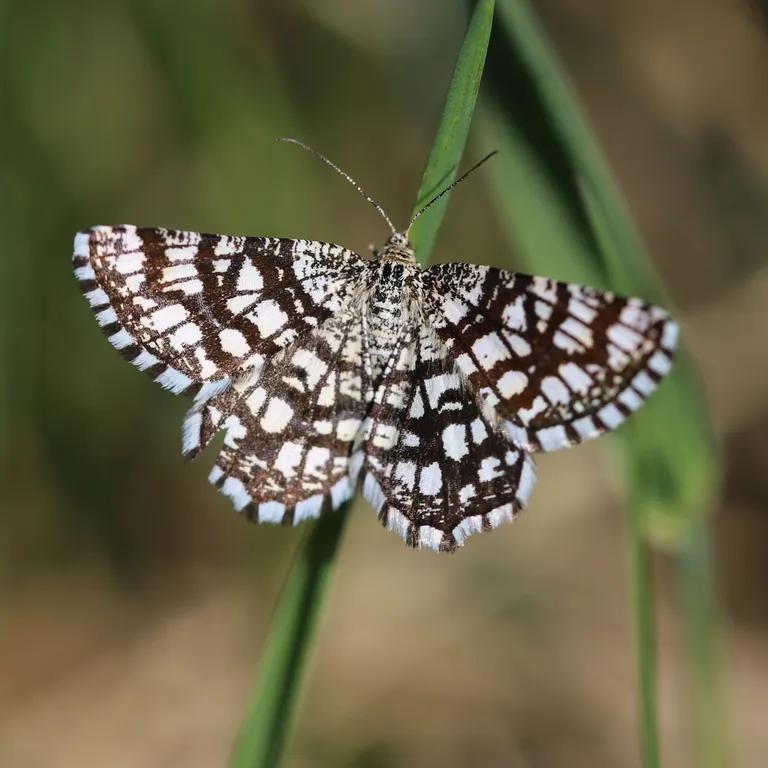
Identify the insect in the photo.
Chiasmia clathrata
